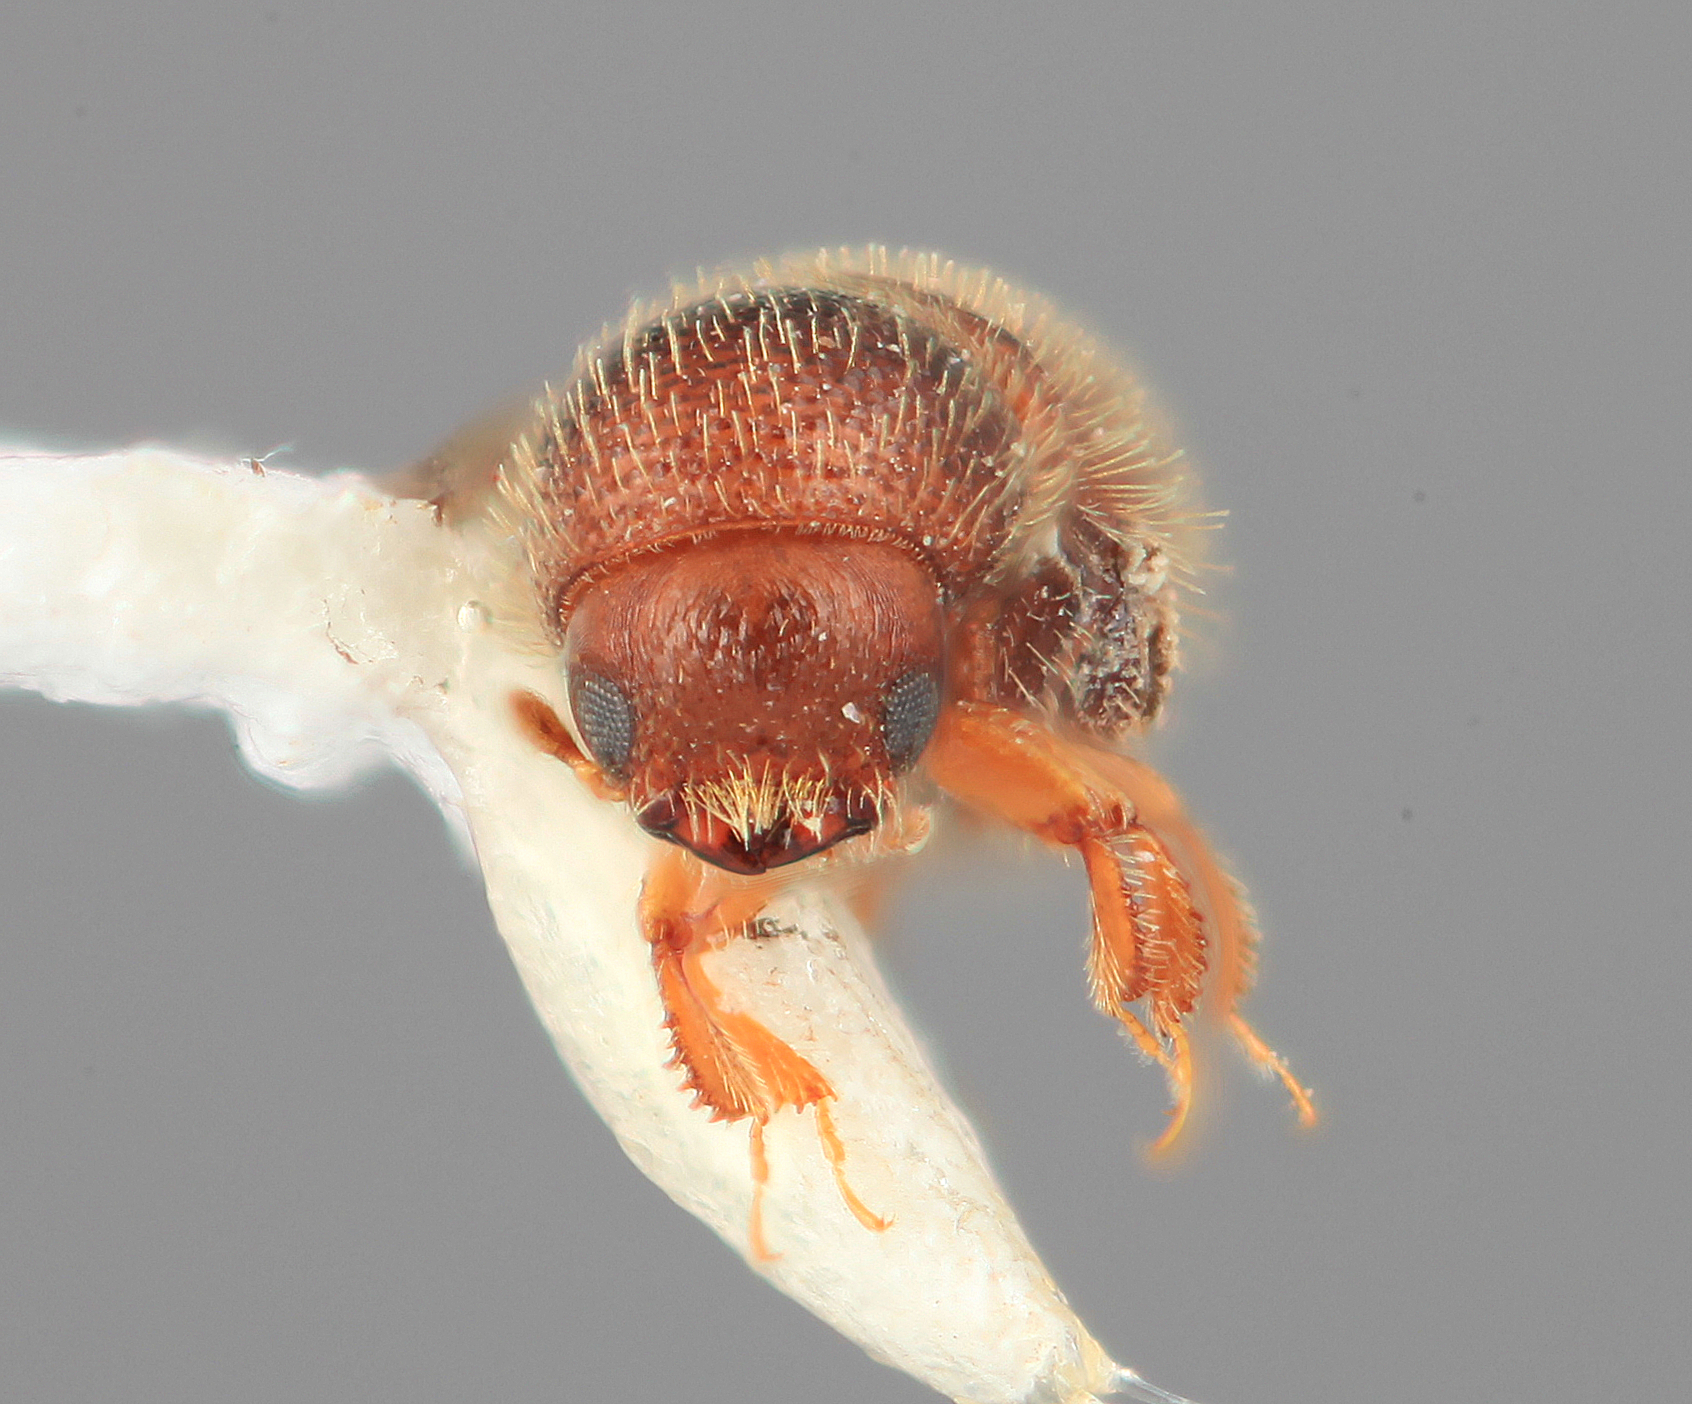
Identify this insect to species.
Dendrocranulus limatus
